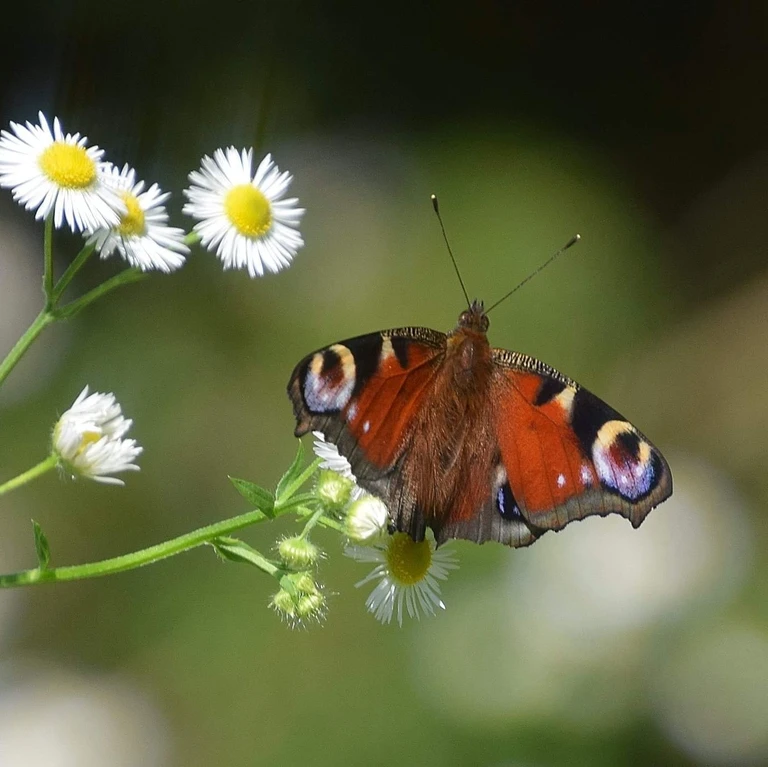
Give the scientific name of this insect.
Aglais io
